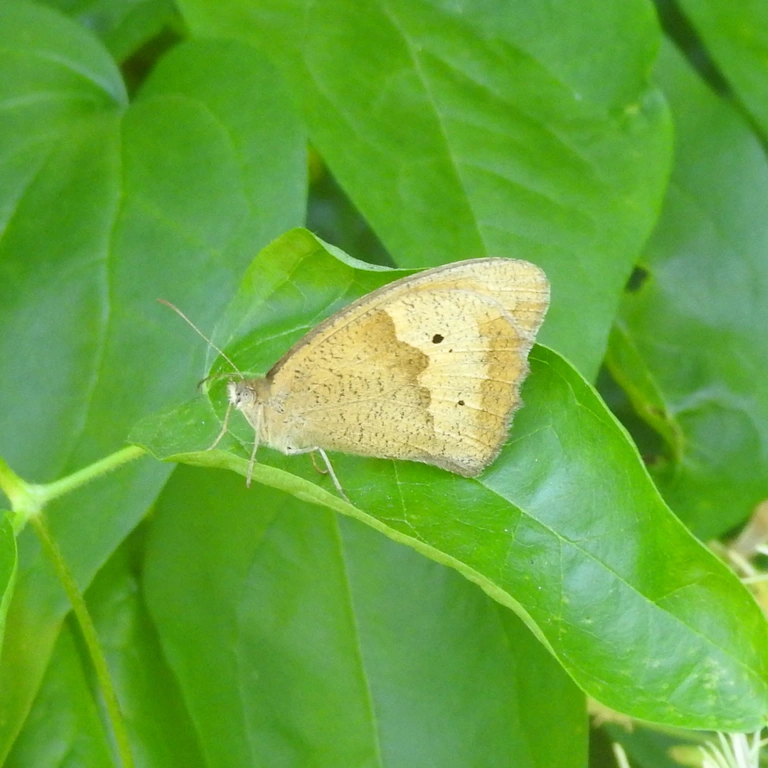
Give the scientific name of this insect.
Maniola jurtina
